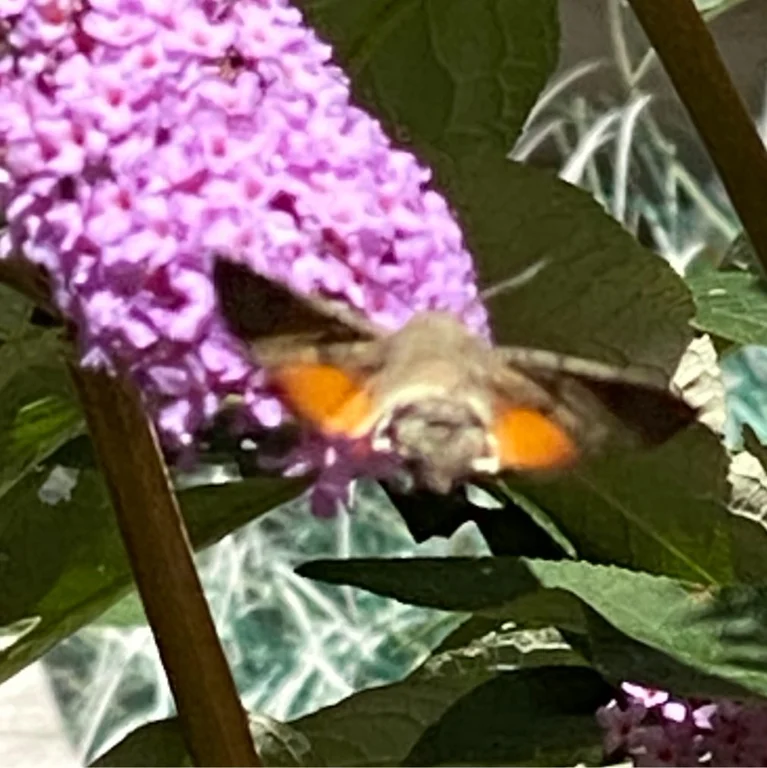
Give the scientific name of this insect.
Macroglossum stellatarum
